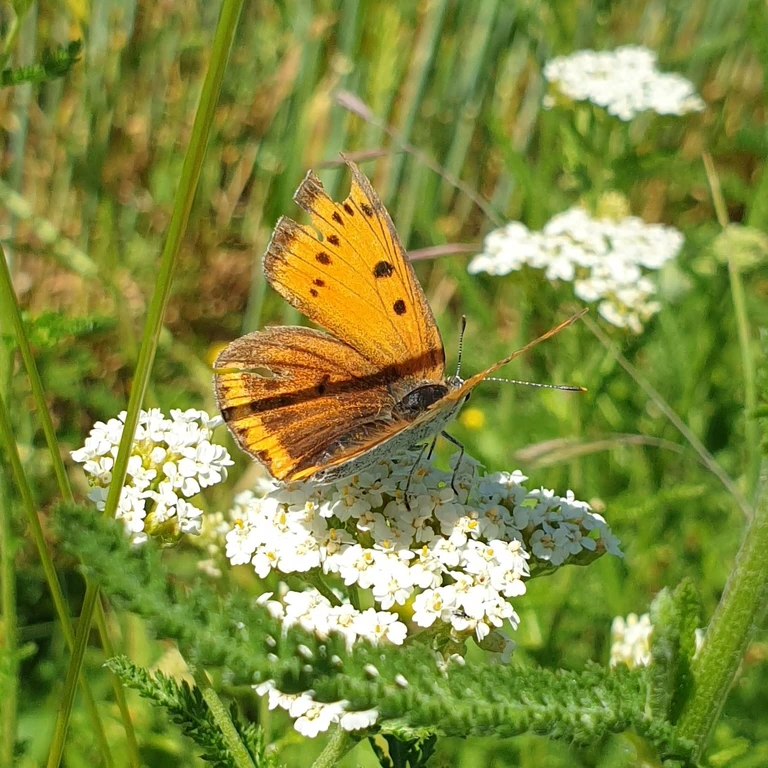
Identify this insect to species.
Lycaena dispar
